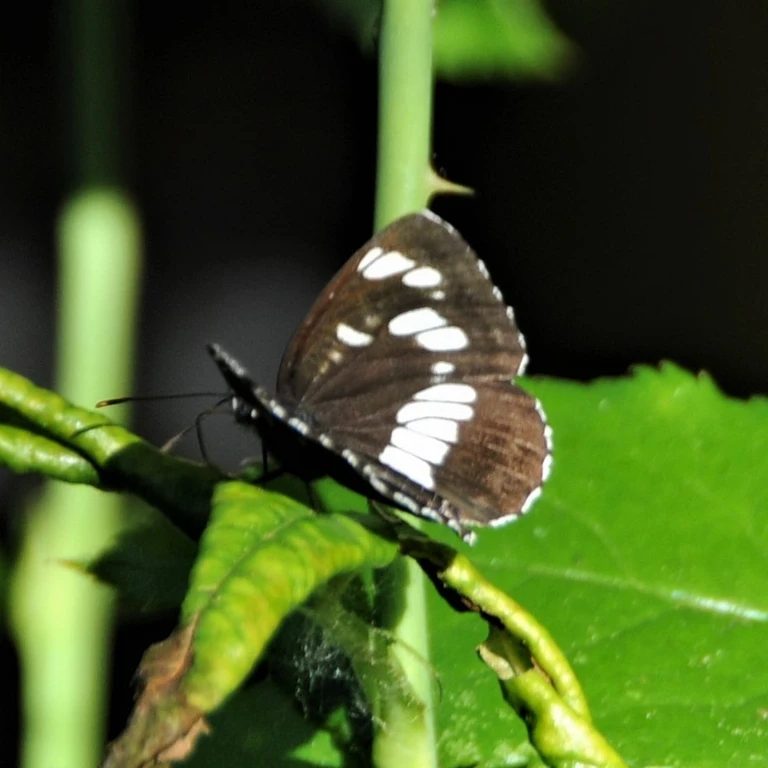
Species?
Neptis rivularis
